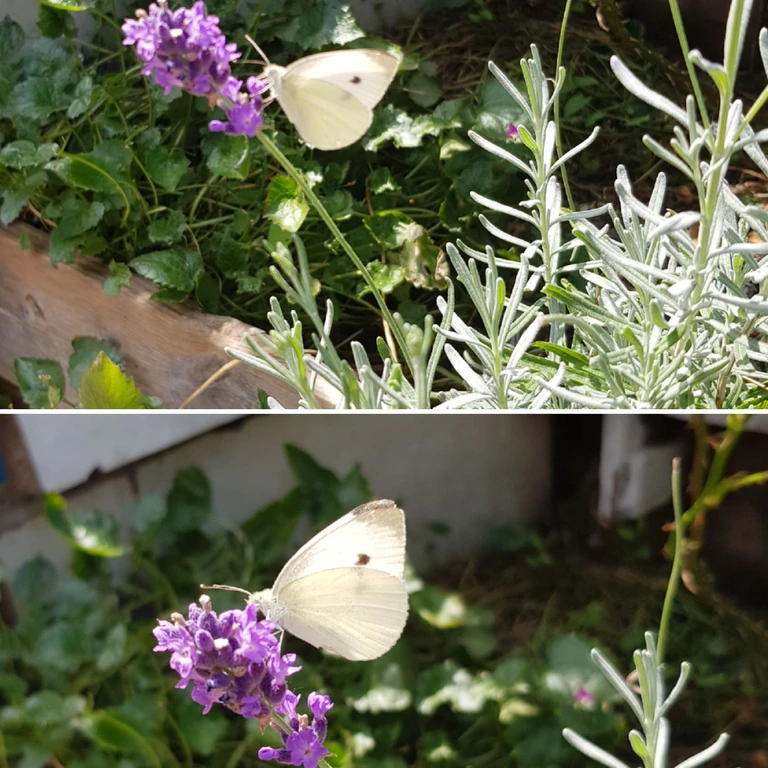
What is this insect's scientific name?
Pieris rapae
